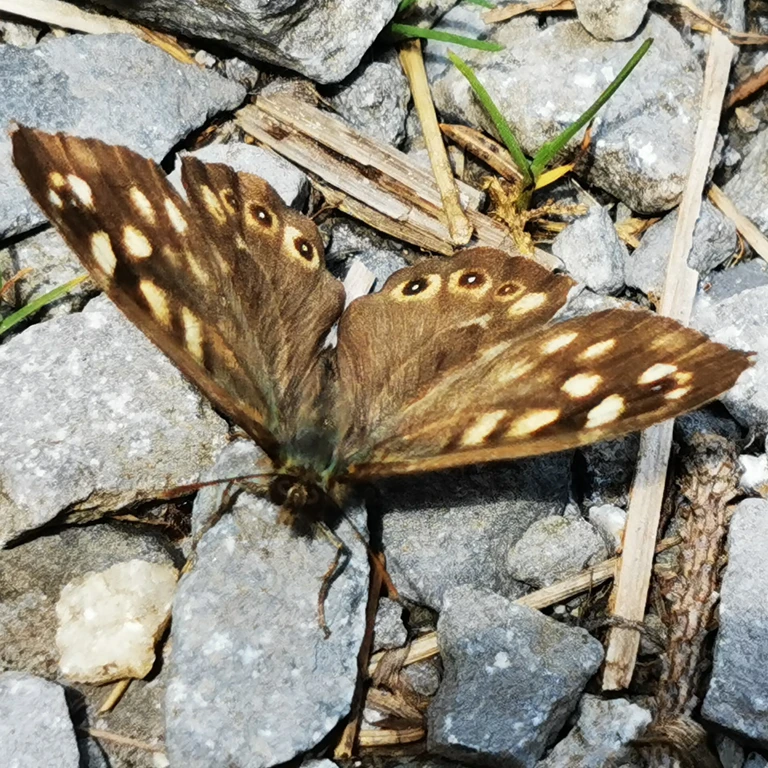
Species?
Pararge aegeria
